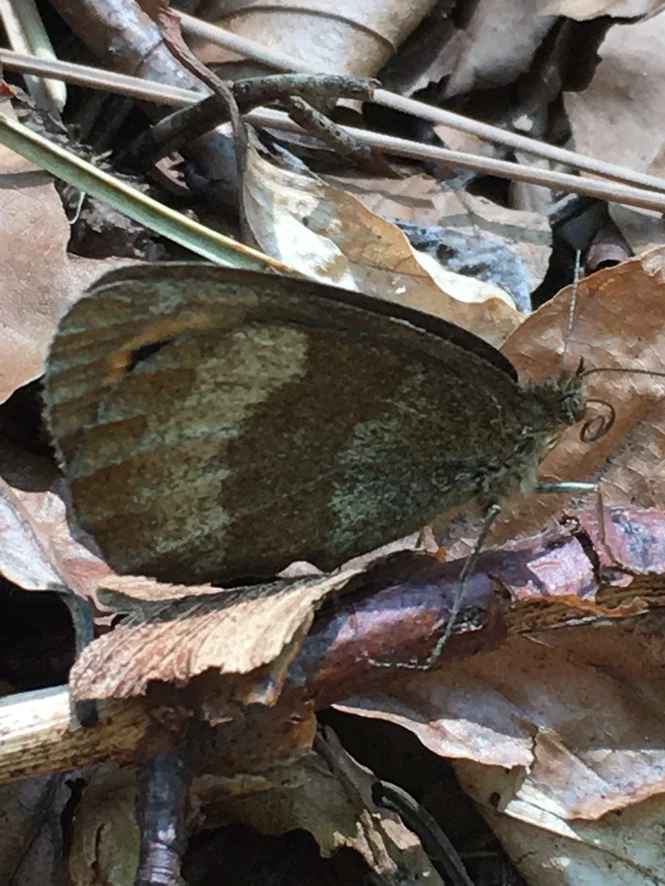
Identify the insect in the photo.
Erebia aethiops
